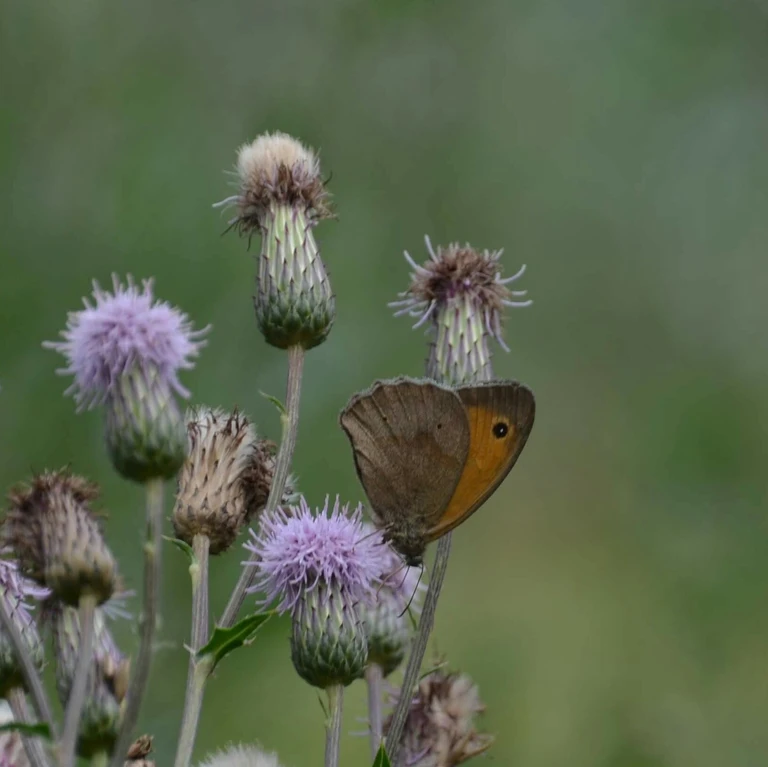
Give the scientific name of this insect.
Maniola jurtina
